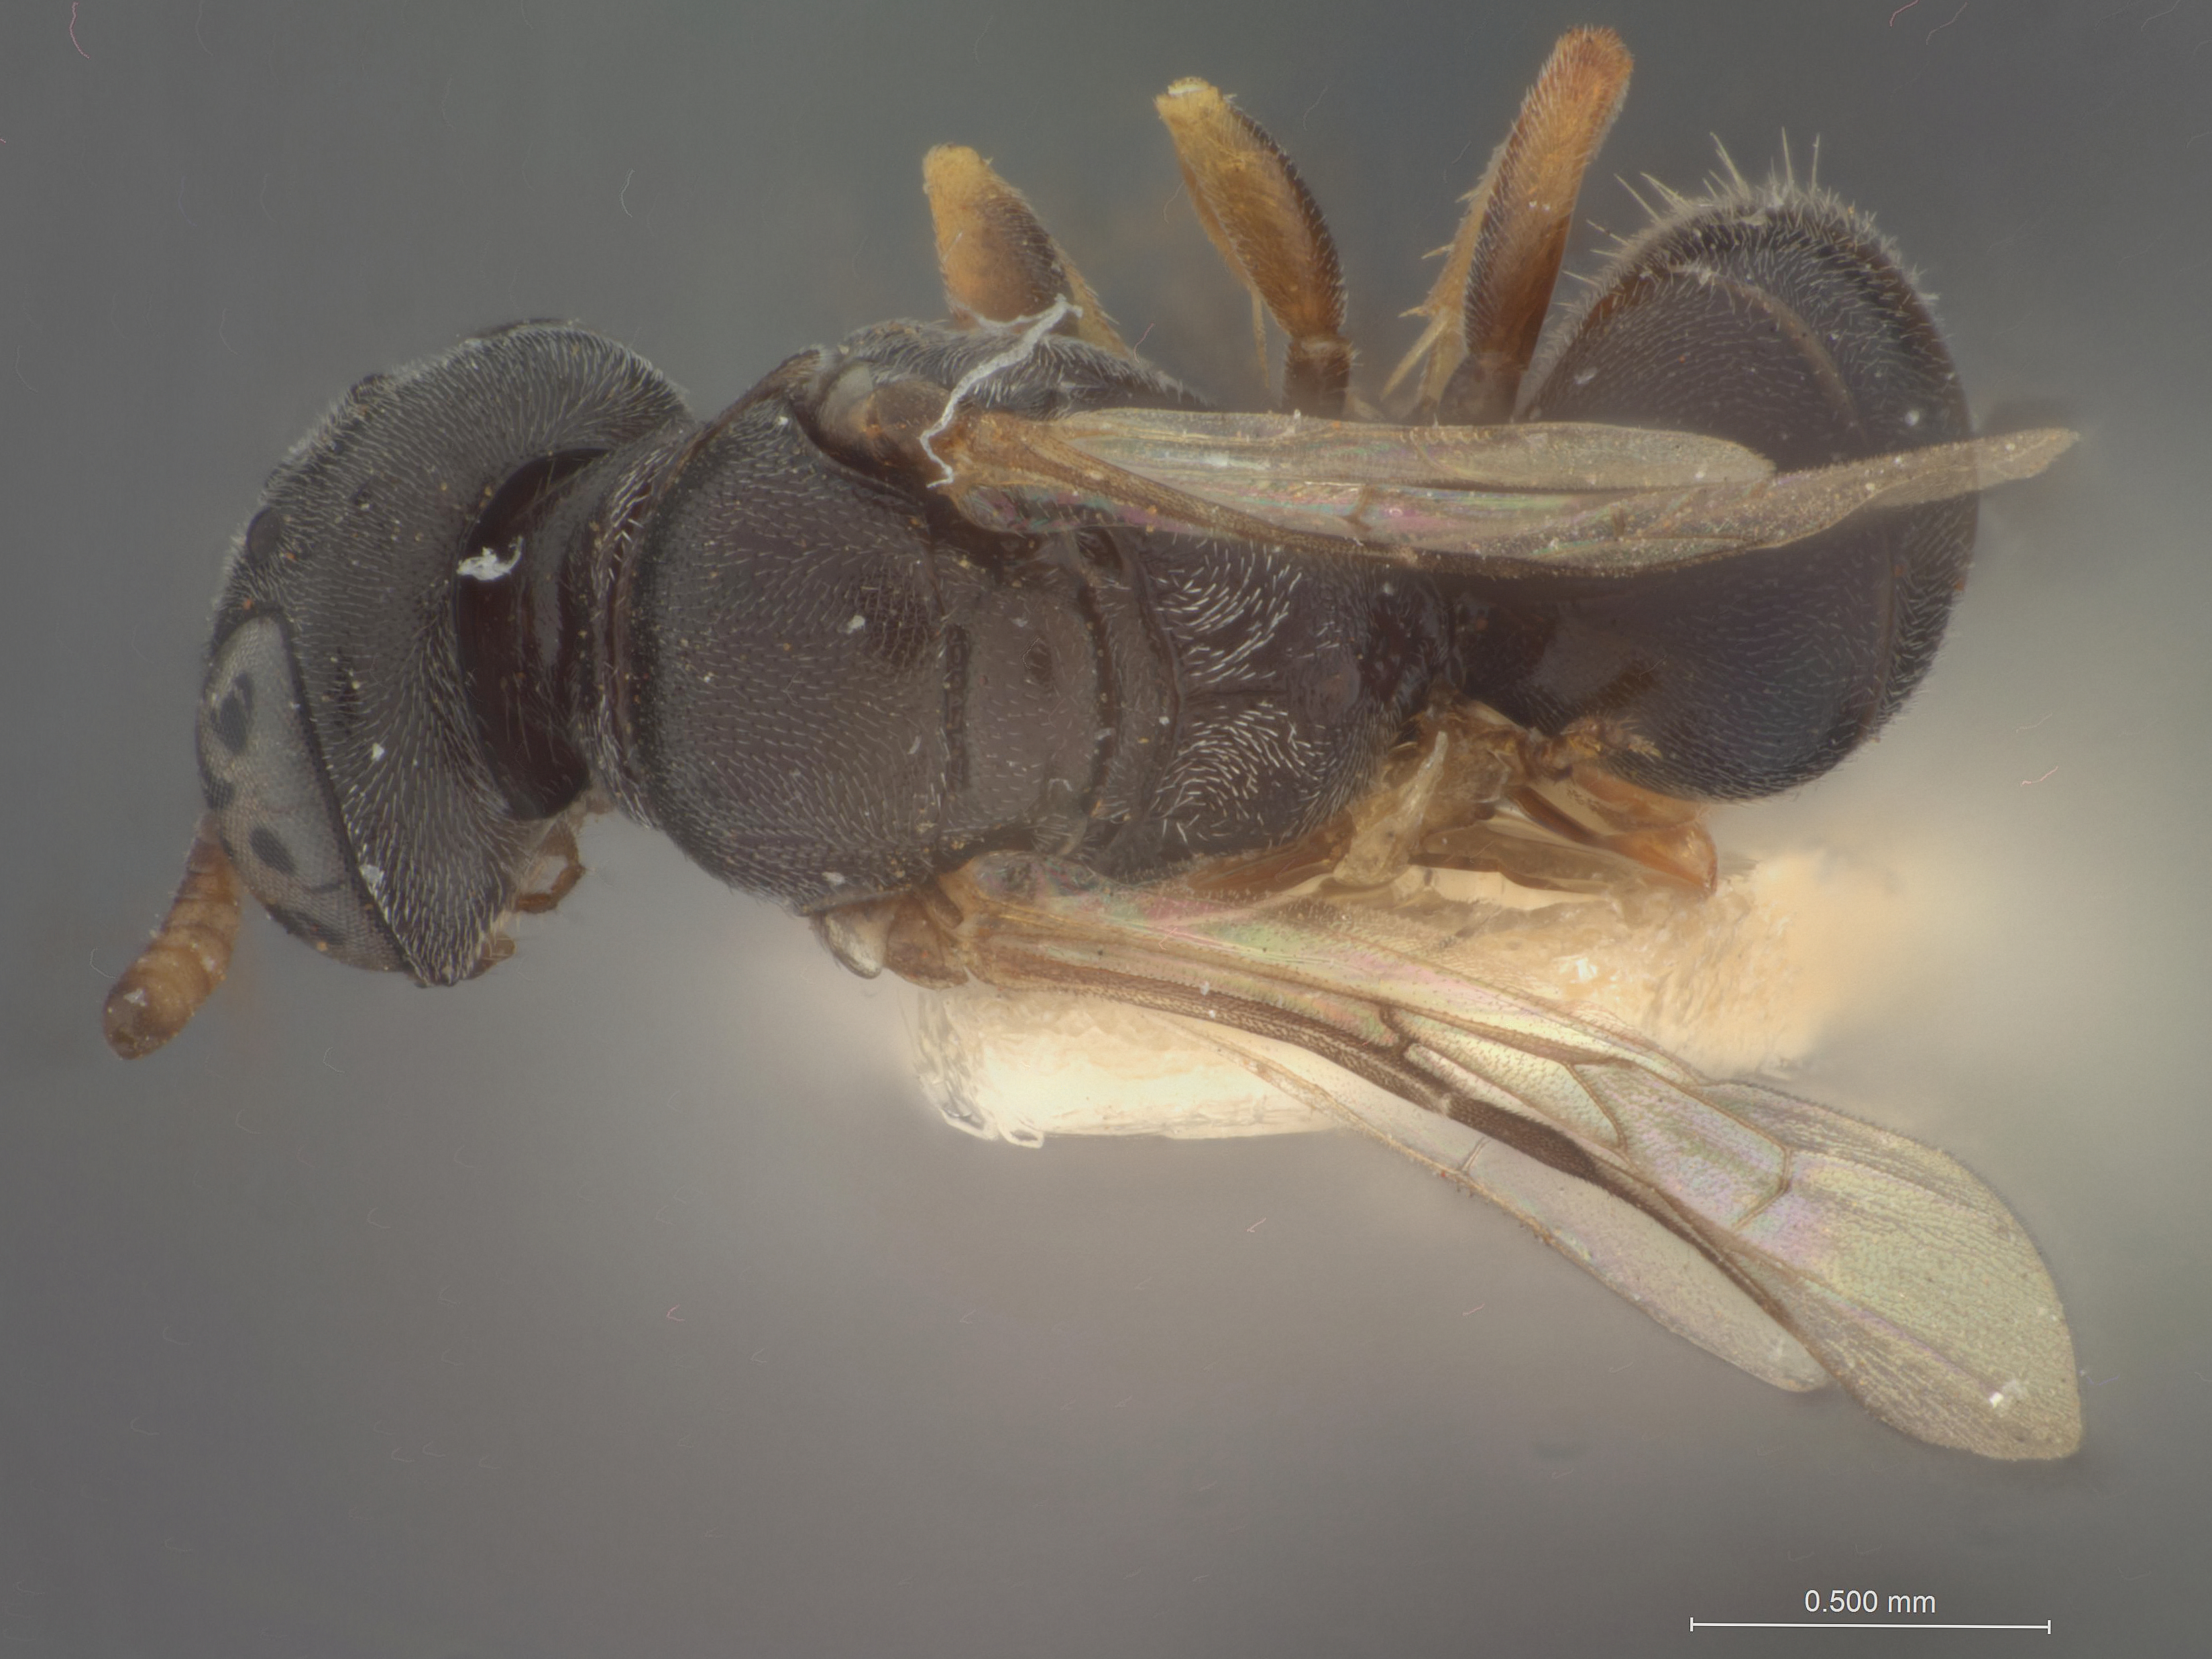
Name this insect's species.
Sericophorus punctum
